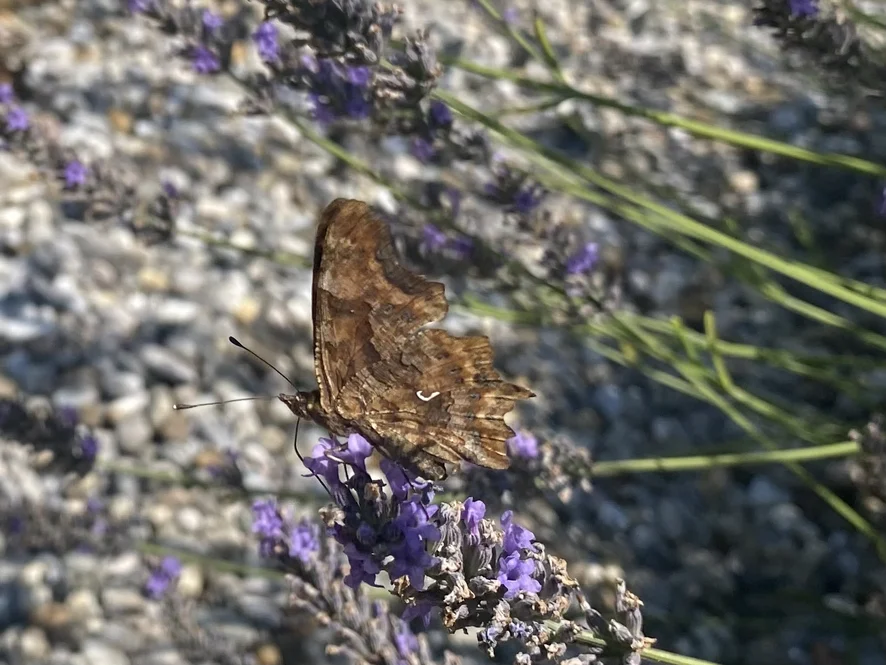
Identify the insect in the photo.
Polygonia c-album
